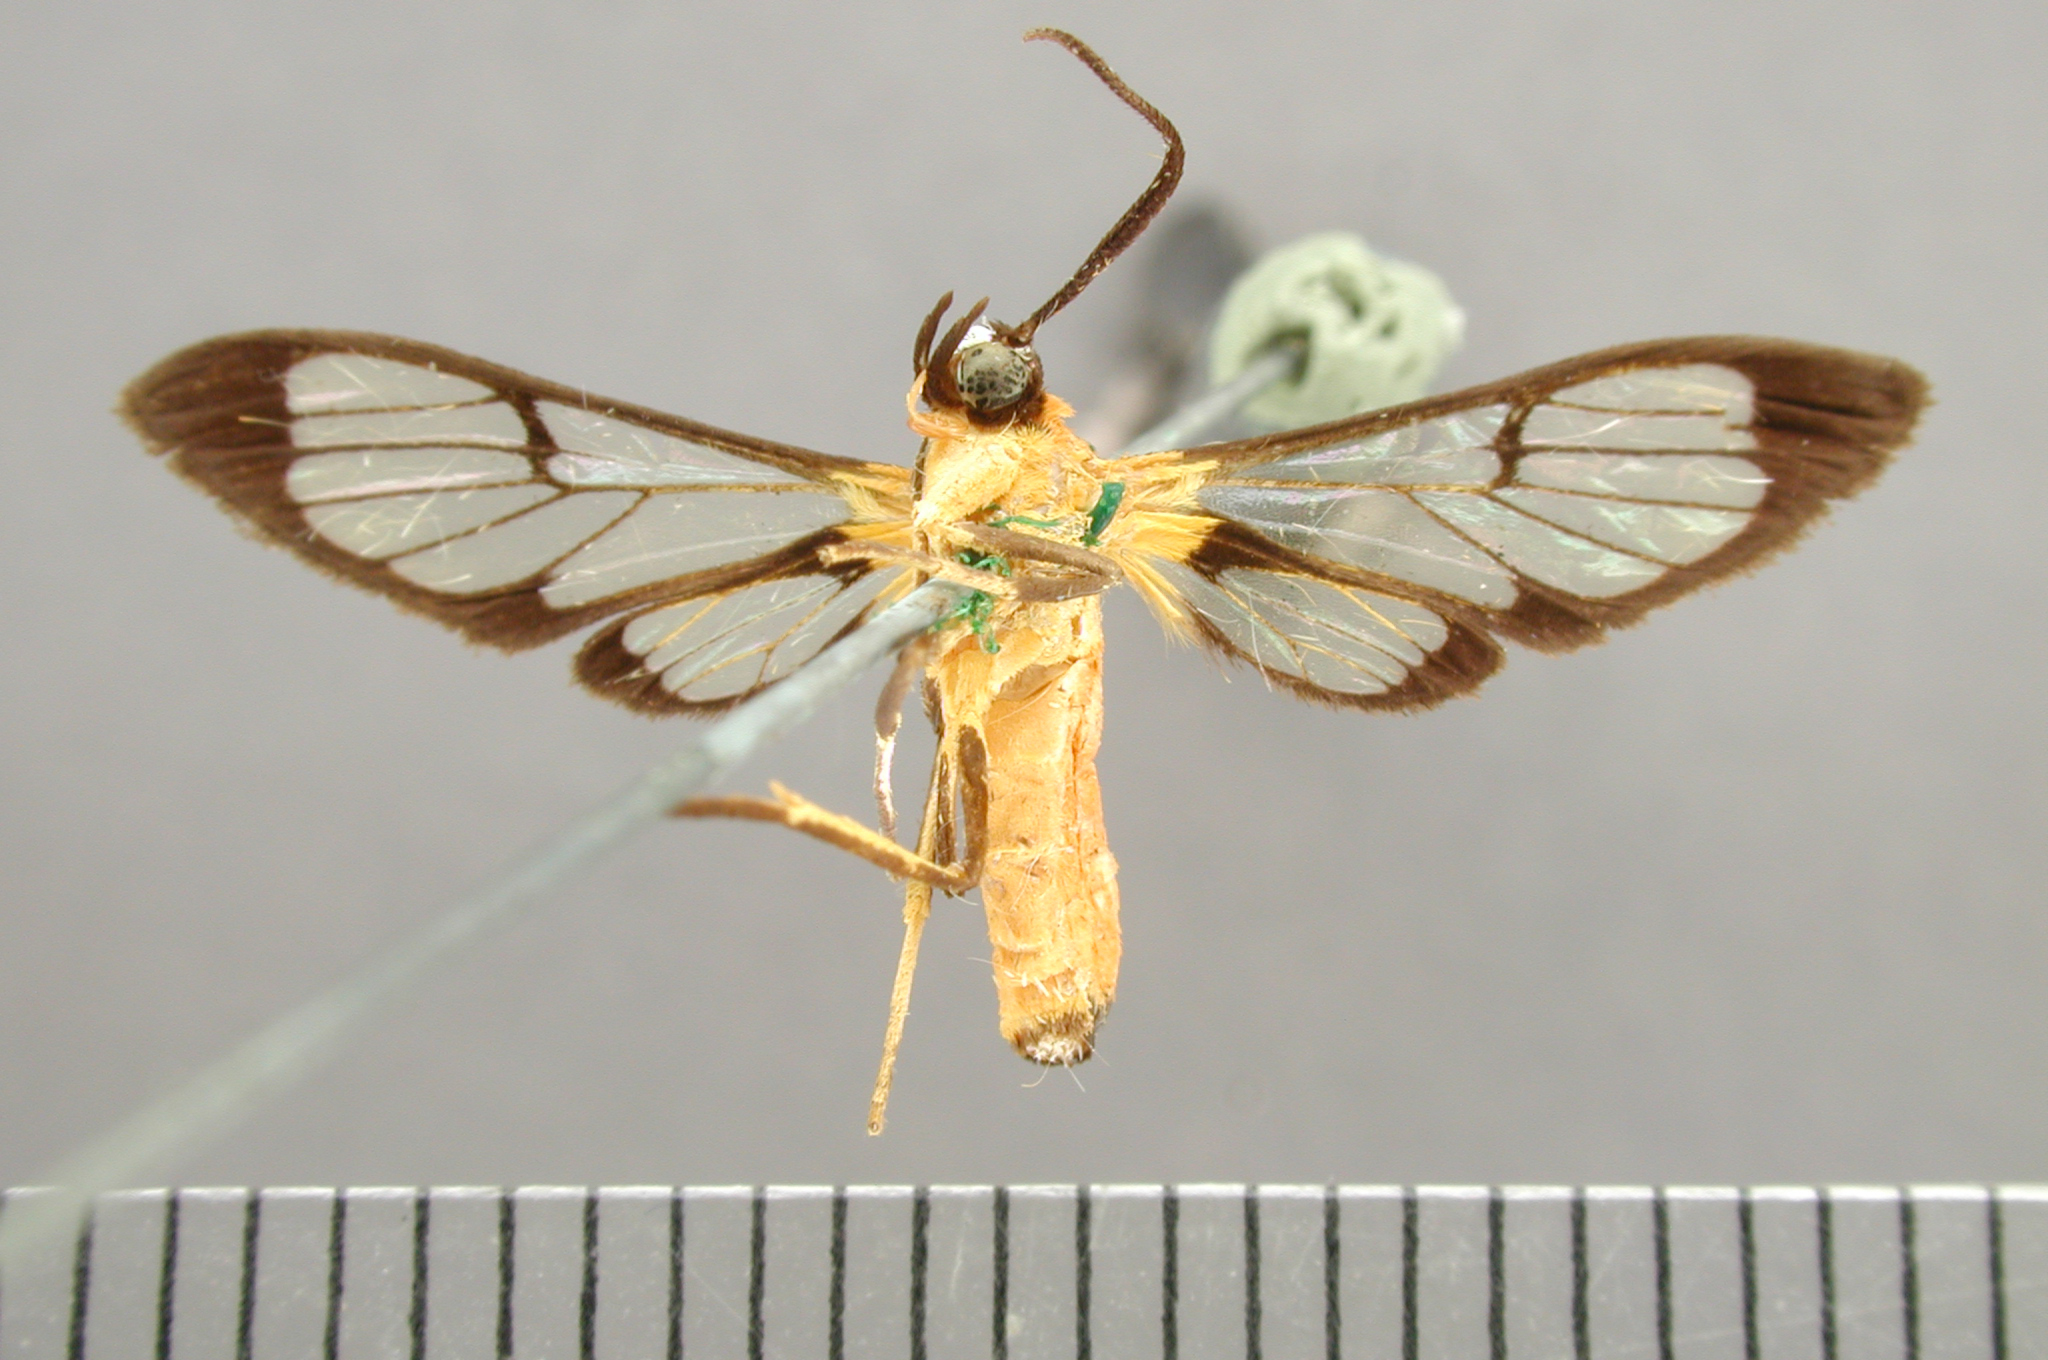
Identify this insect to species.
Loxophlebia egregia
